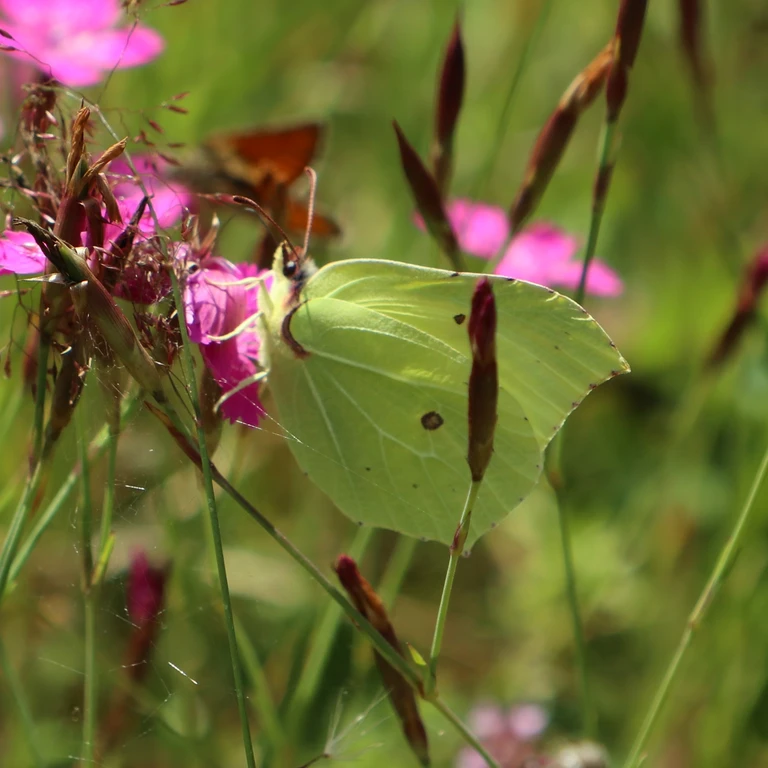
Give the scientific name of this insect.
Gonepteryx rhamni
